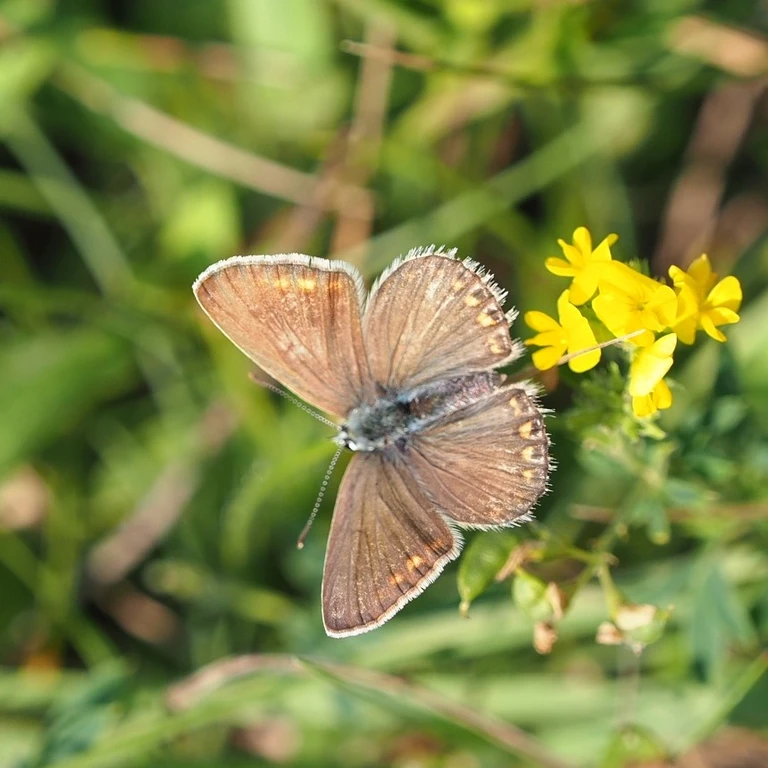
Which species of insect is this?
Polyommatus icarus
